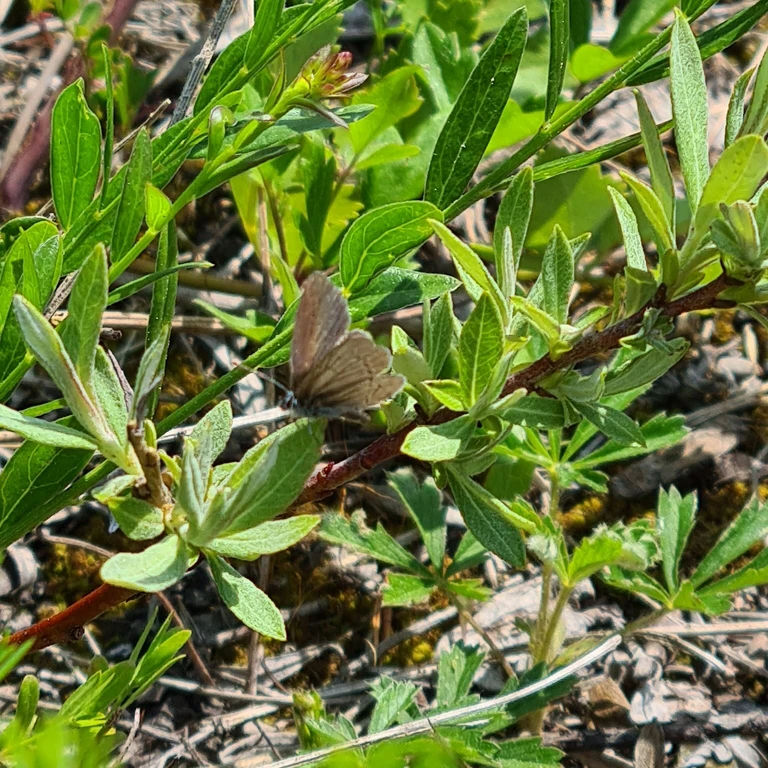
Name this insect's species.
Cupido minimus
